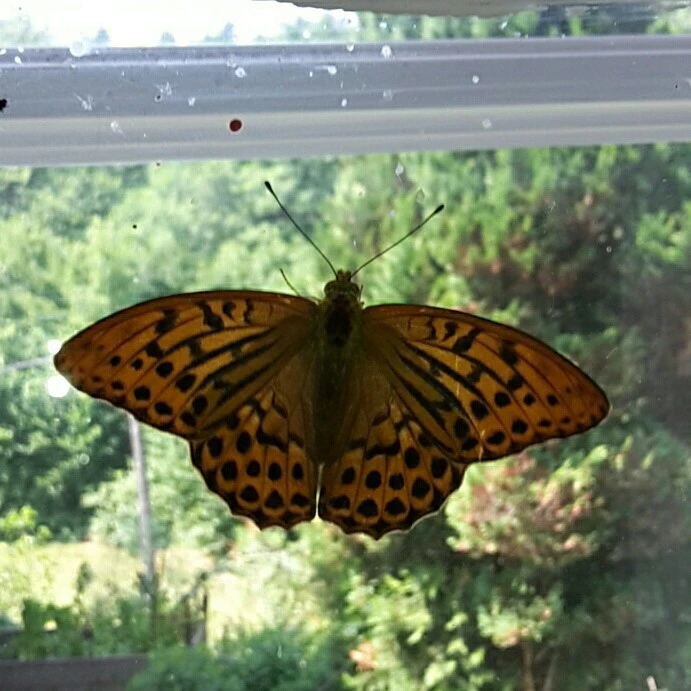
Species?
Argynnis paphia
